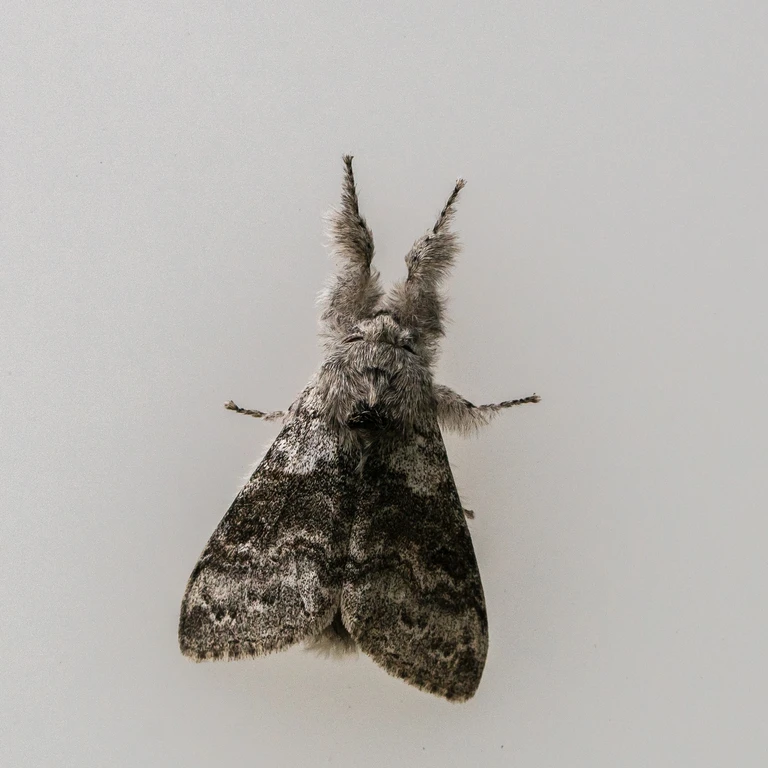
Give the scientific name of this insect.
Calliteara pudibunda
